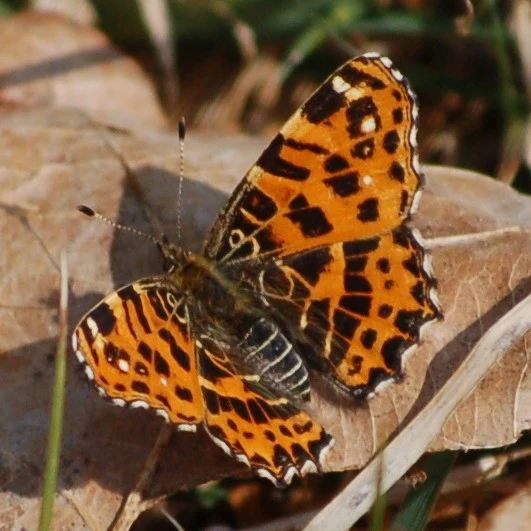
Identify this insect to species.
Araschnia levana
